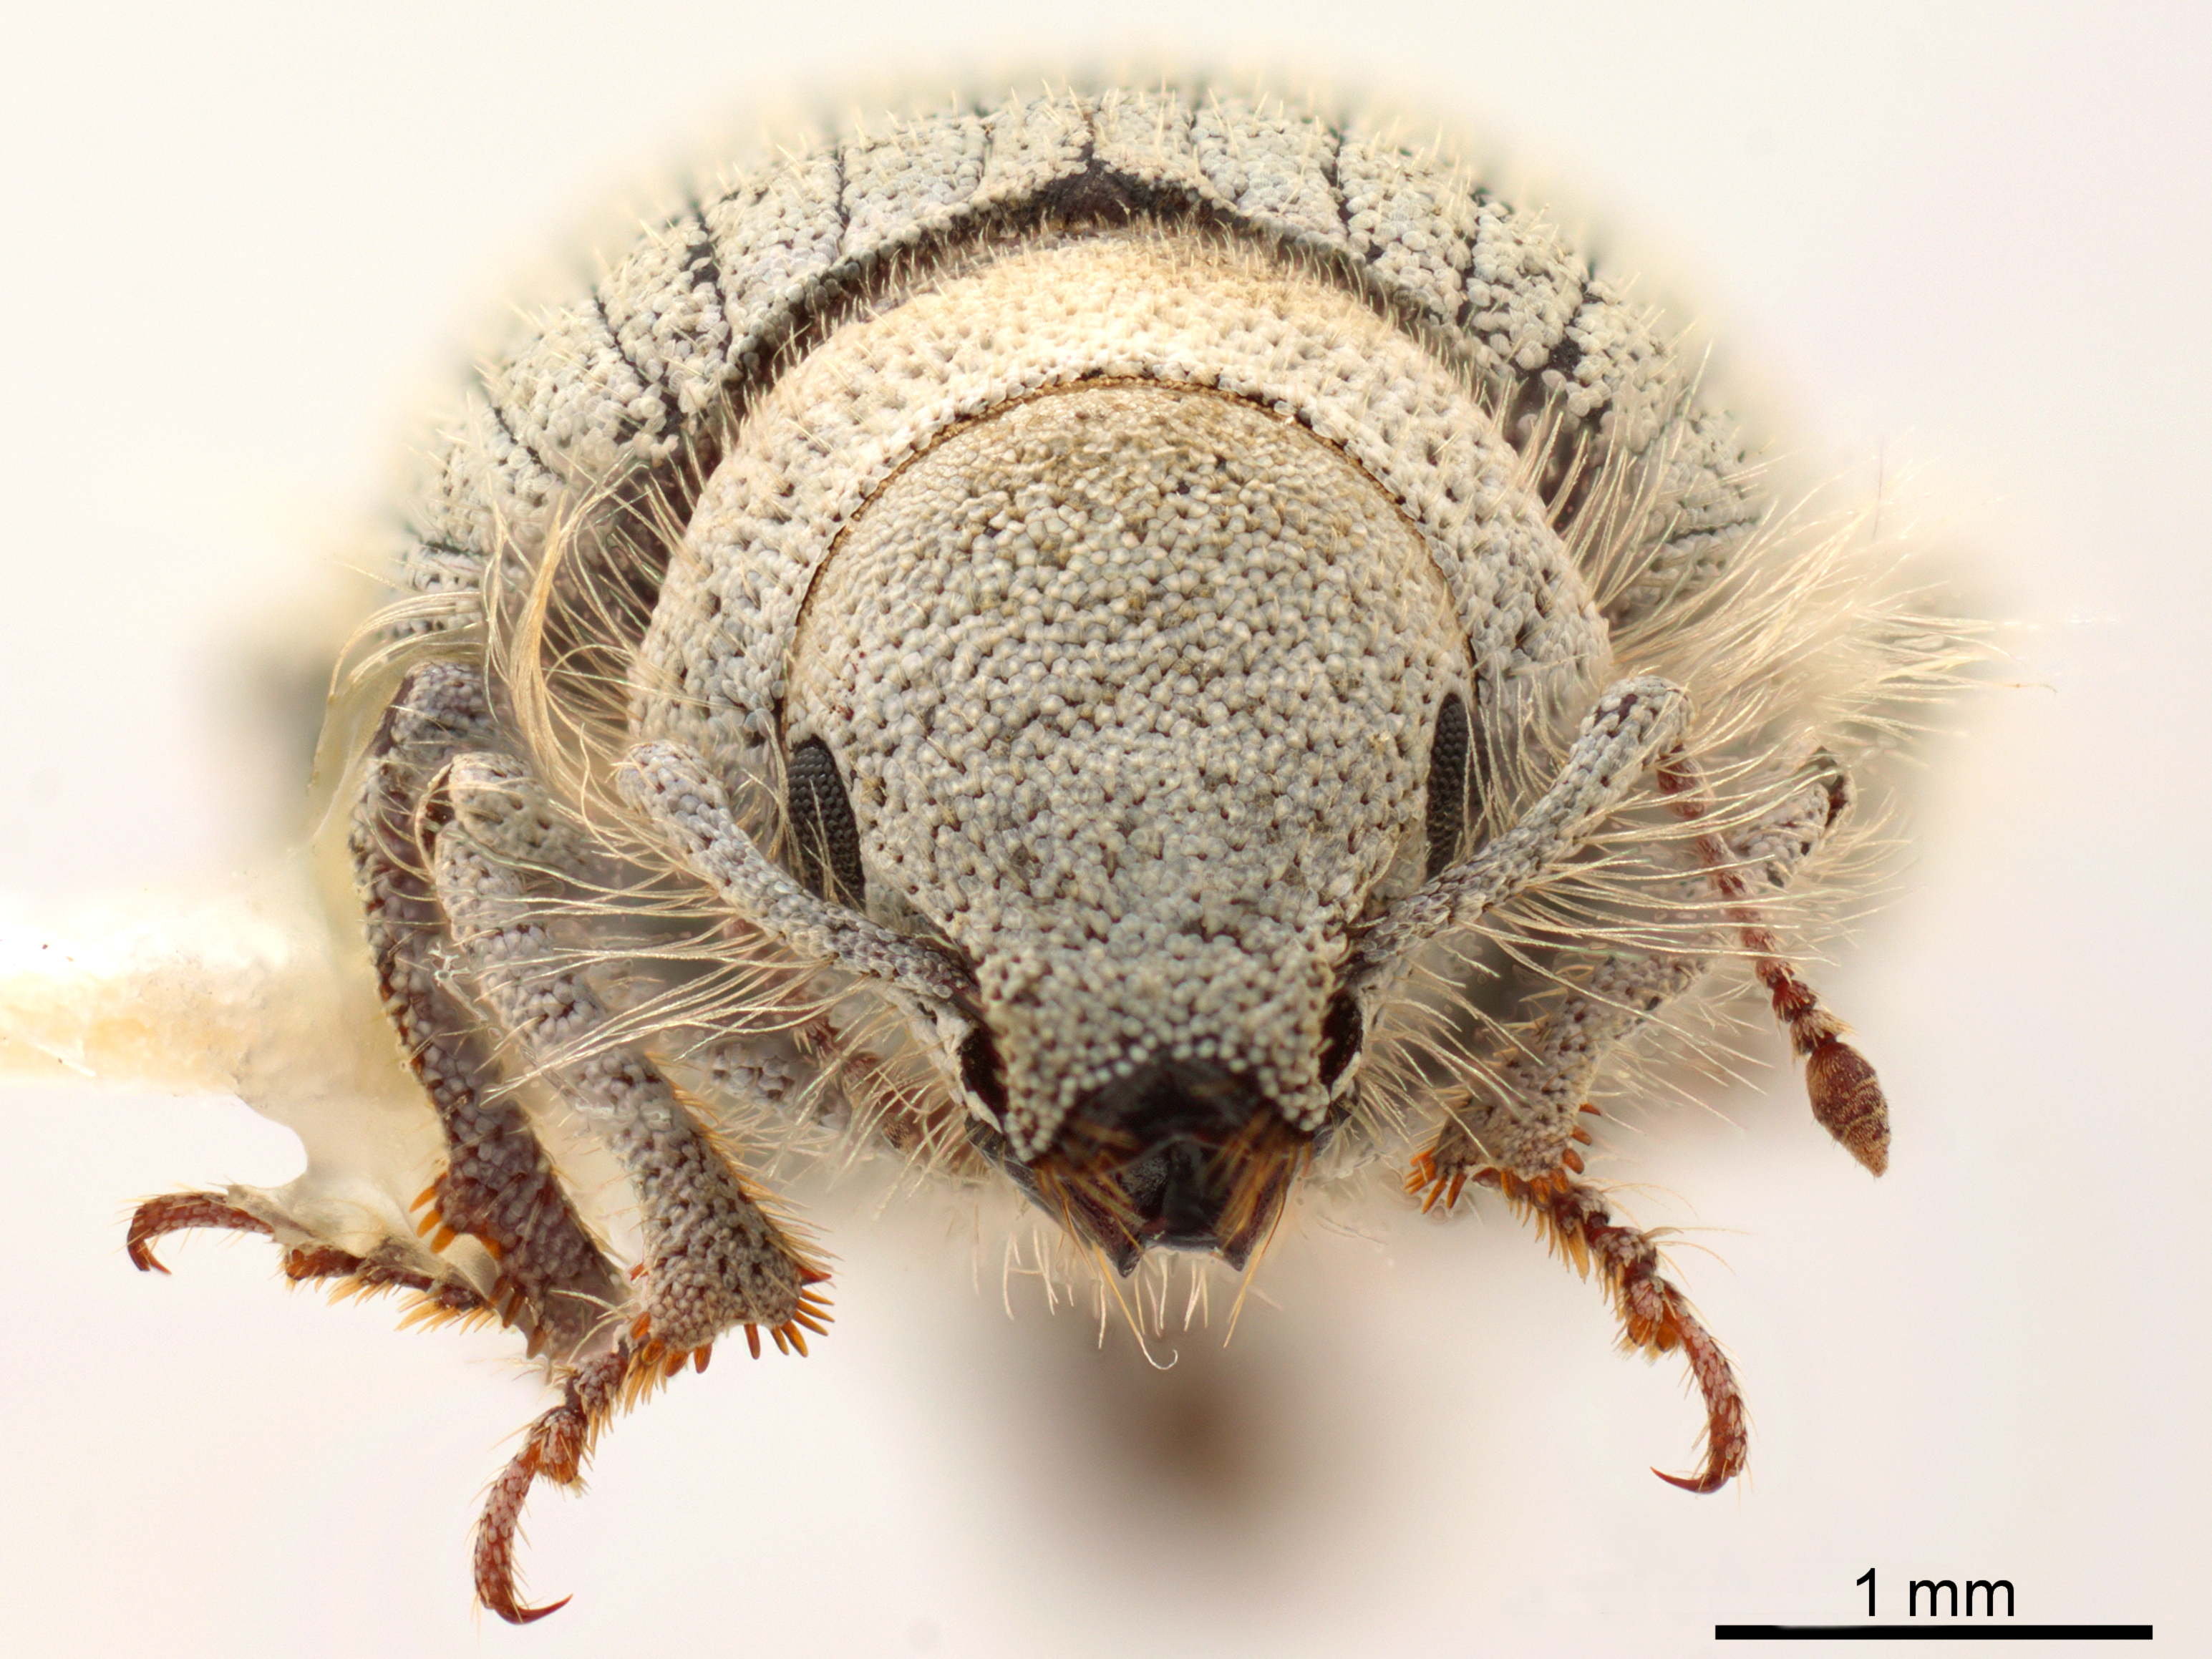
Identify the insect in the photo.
Eucilinus aridus
